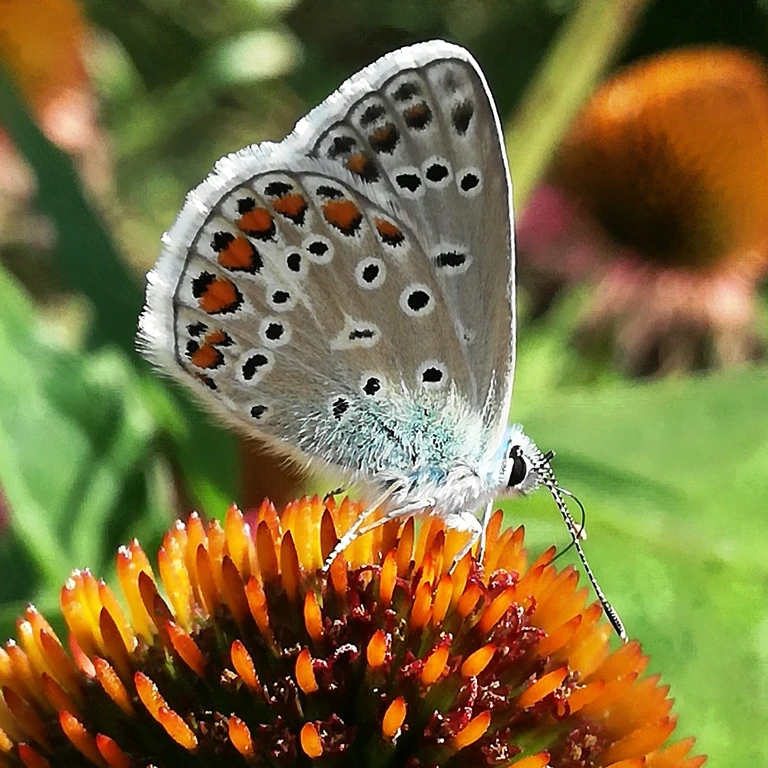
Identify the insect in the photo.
Polyommatus icarus
